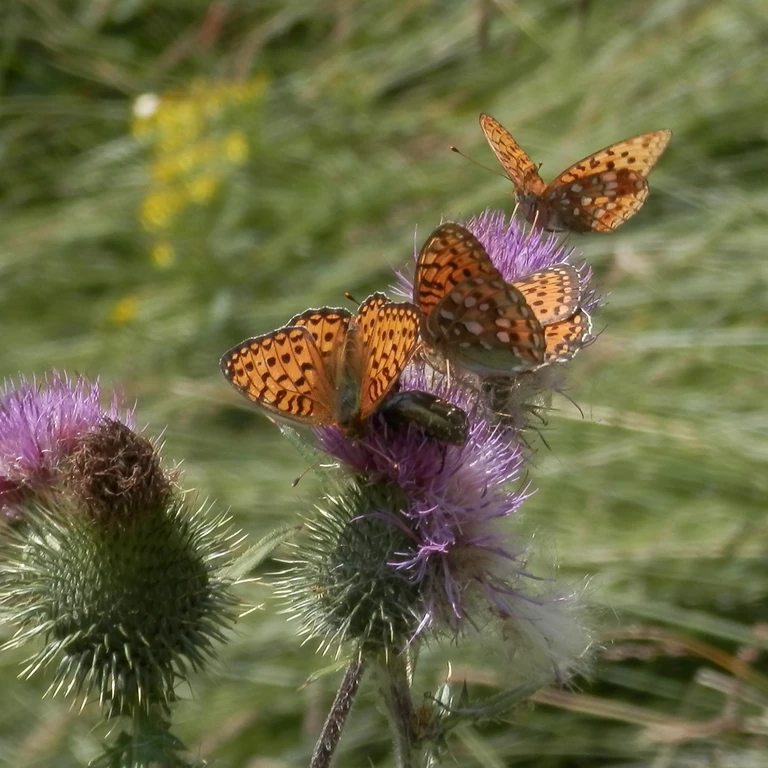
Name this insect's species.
Speyeria aglaja
